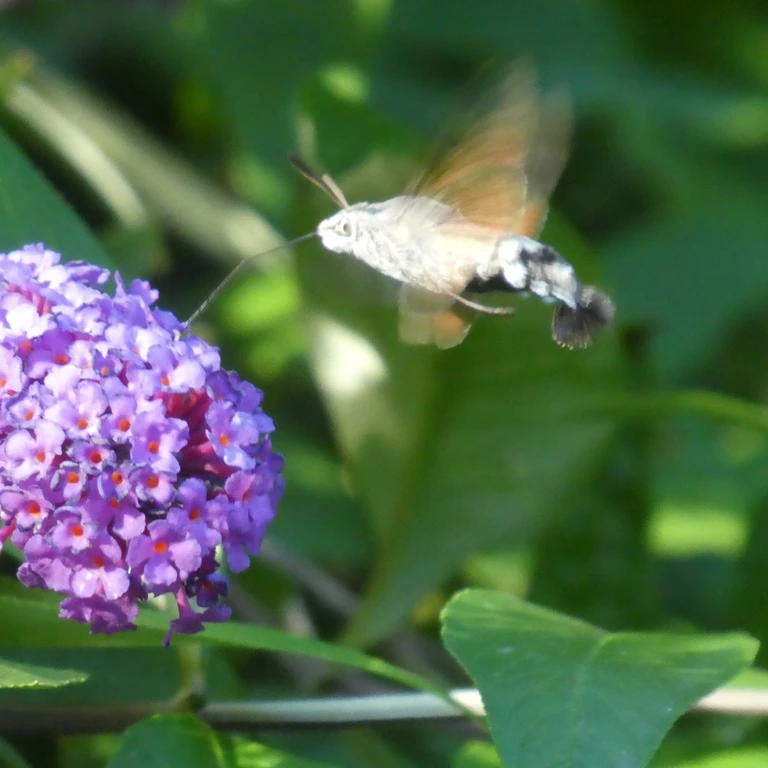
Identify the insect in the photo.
Macroglossum stellatarum
